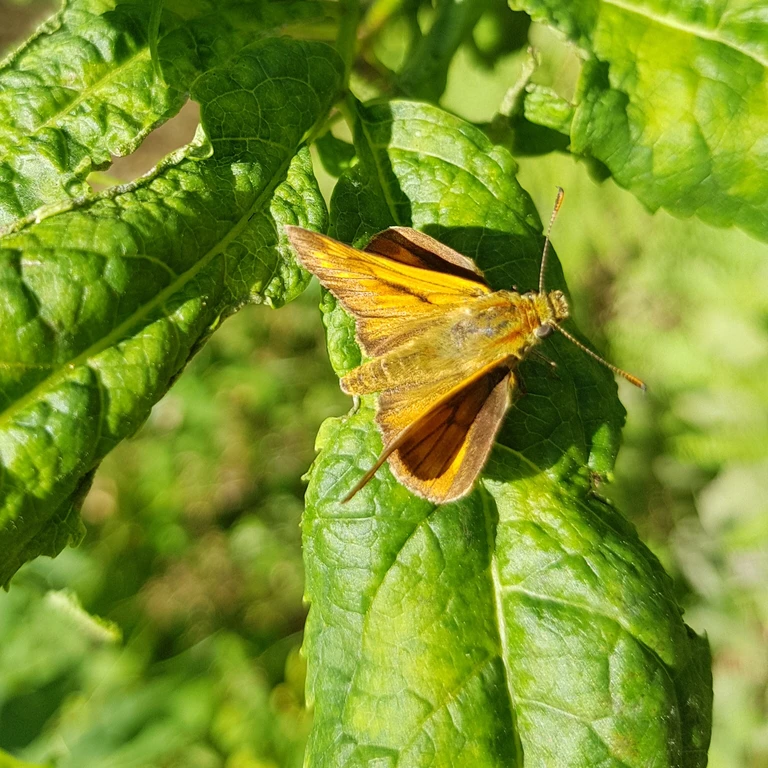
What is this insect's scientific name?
Ochlodes sylvanus (also Ochlodes venata)
